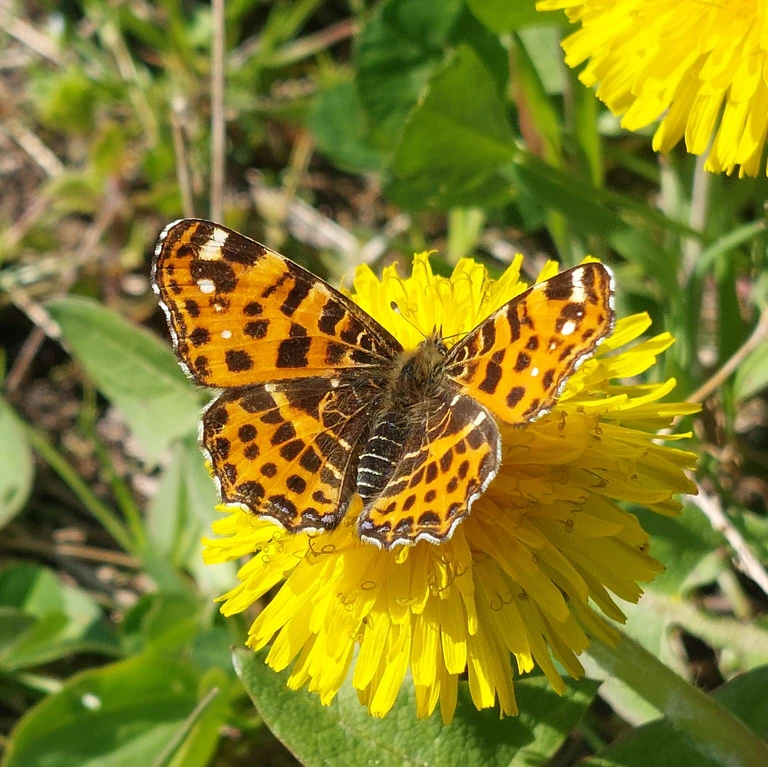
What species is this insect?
Araschnia levana
